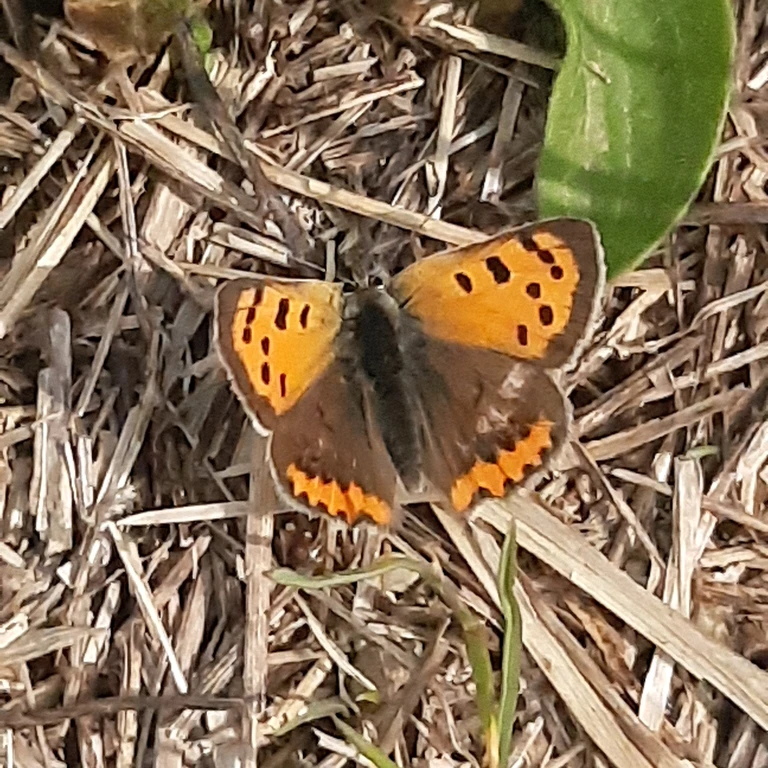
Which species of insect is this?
Lycaena phlaeas
